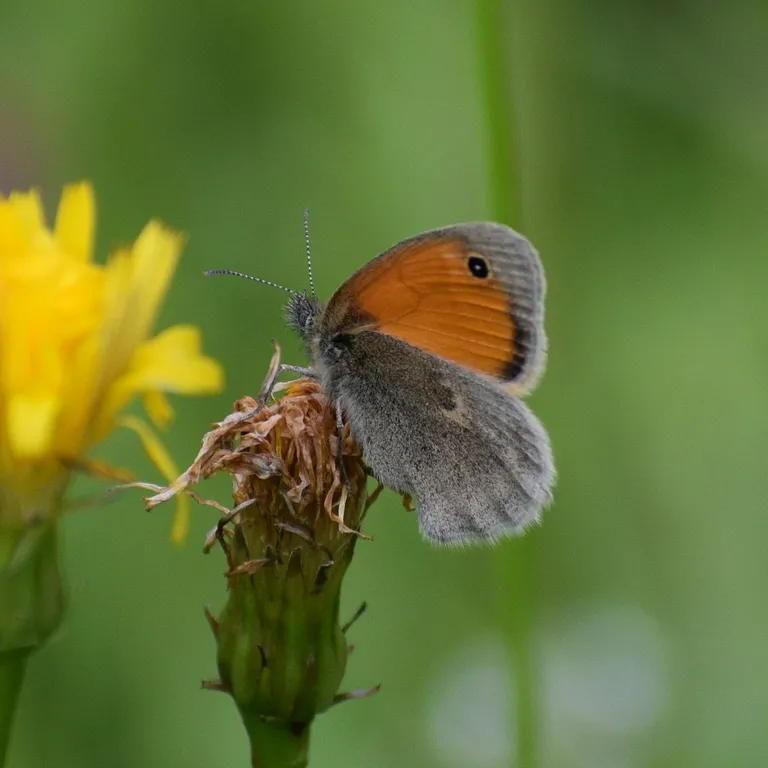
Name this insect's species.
Coenonympha pamphilus
